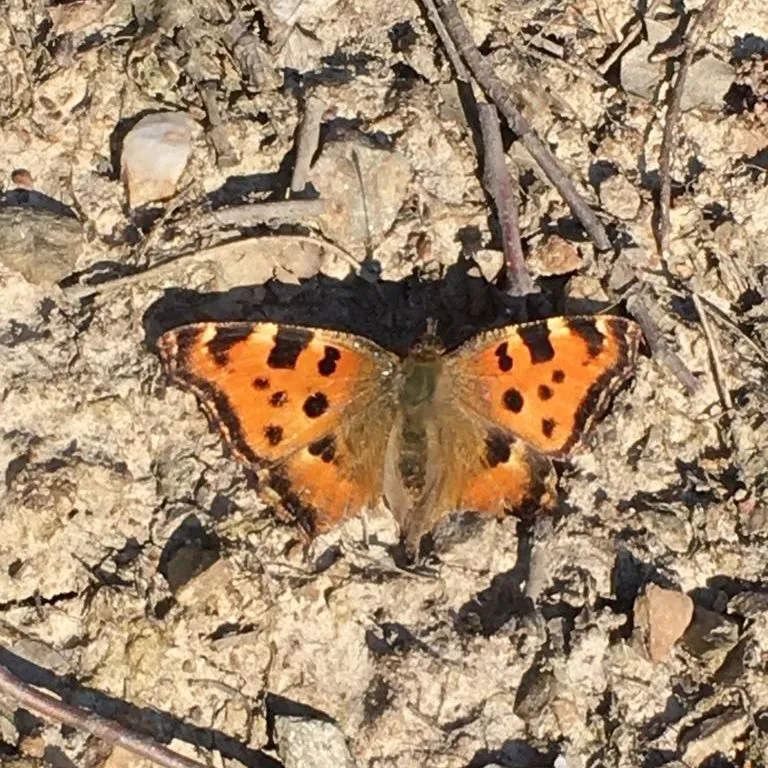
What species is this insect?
Nymphalis polychloros
